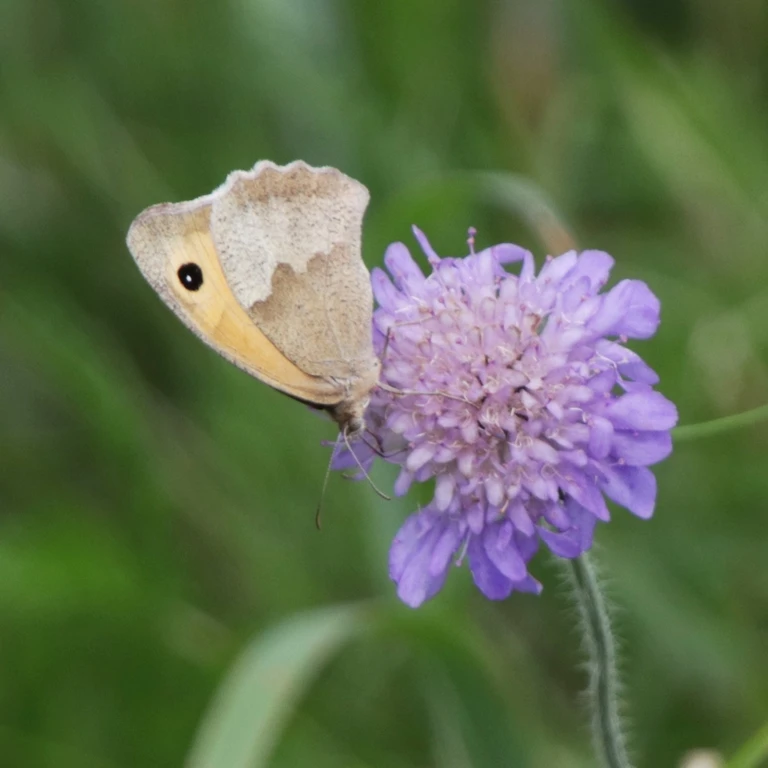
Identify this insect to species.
Maniola jurtina
